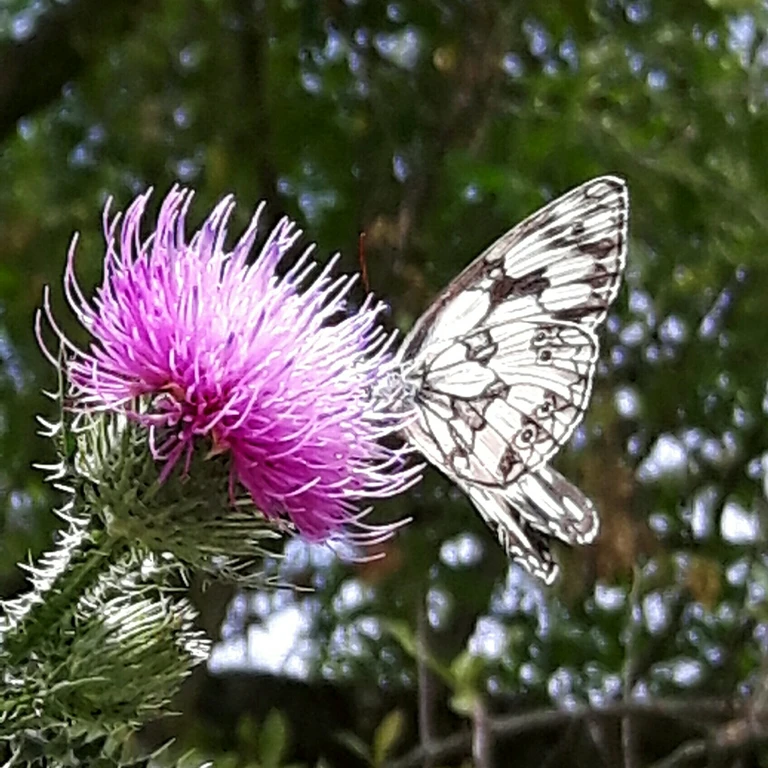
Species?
Melanargia galathea
